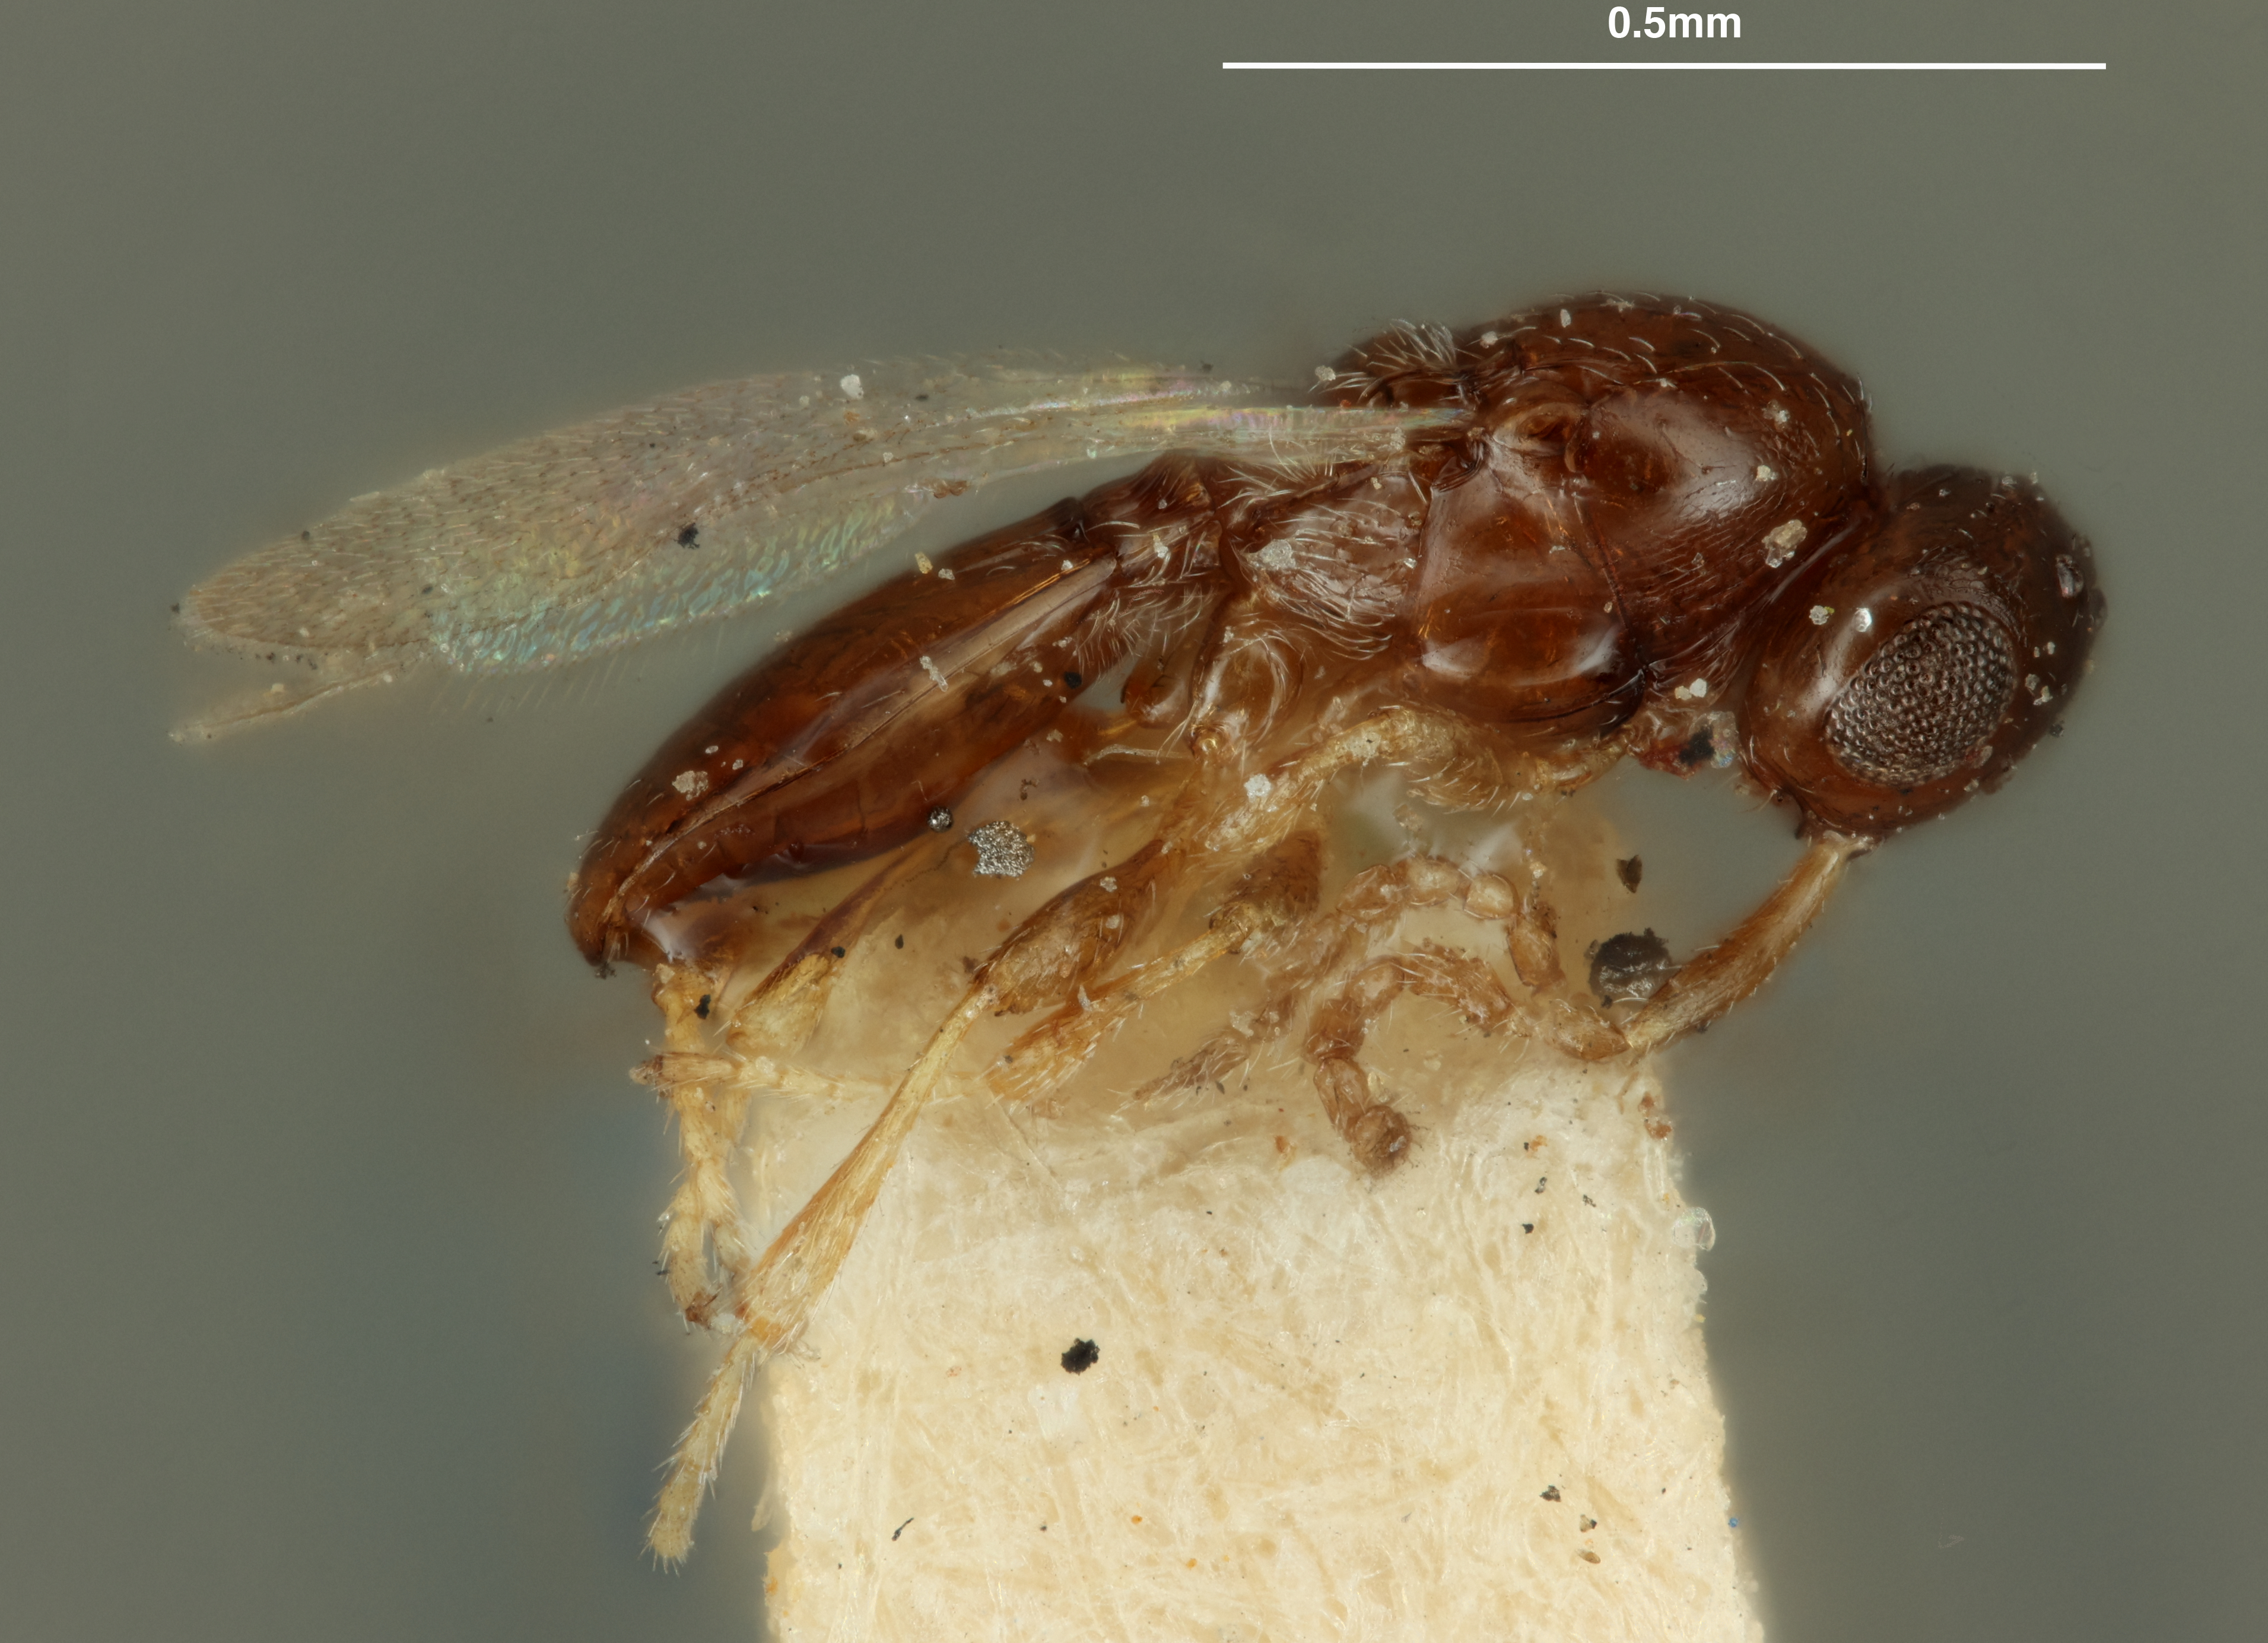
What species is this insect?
Synopeas antennariae
